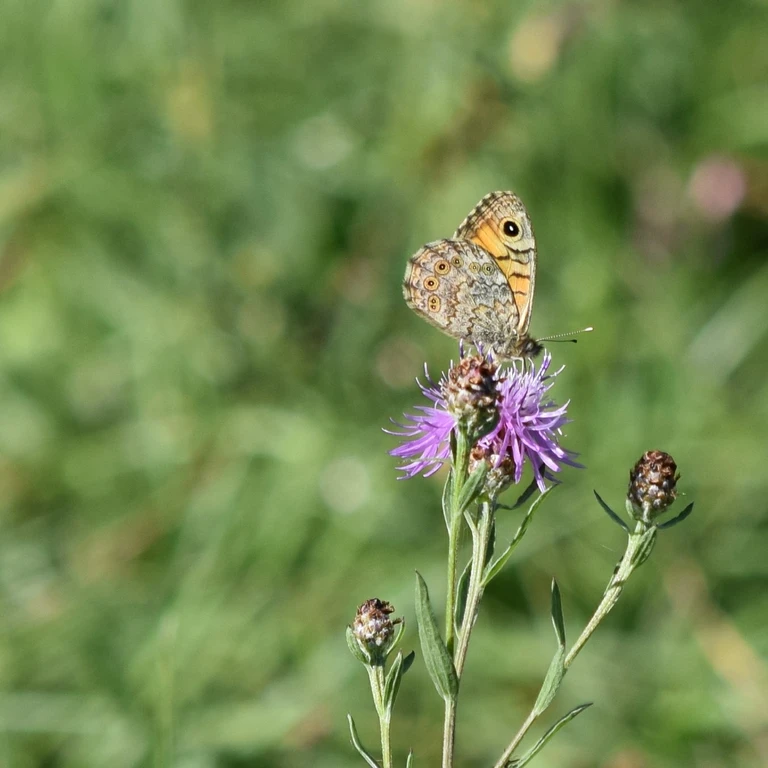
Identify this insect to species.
Lasiommata megera (also Pararge megera)
